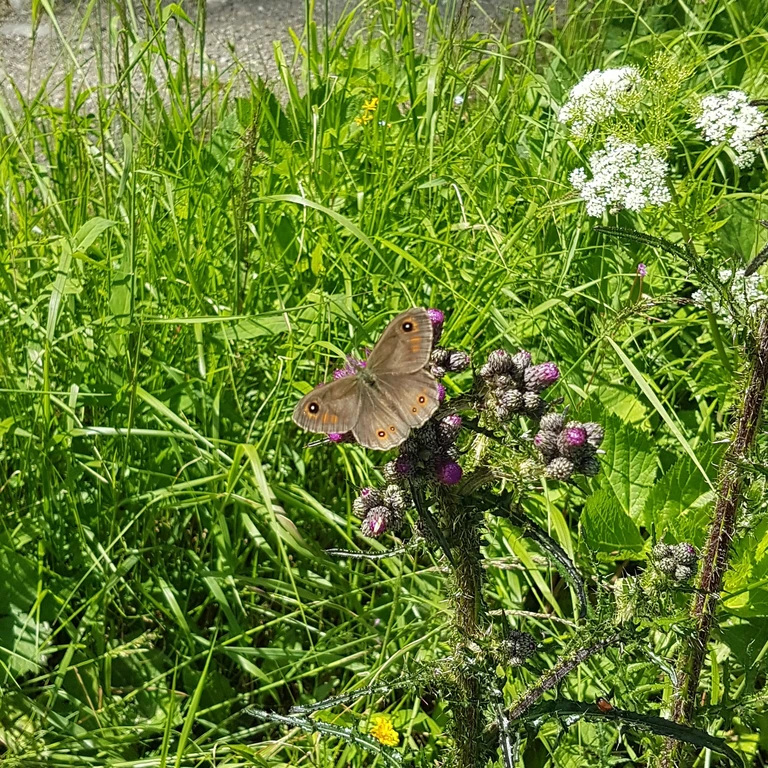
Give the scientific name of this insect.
Lasiommata maera (also Pararge maera)
